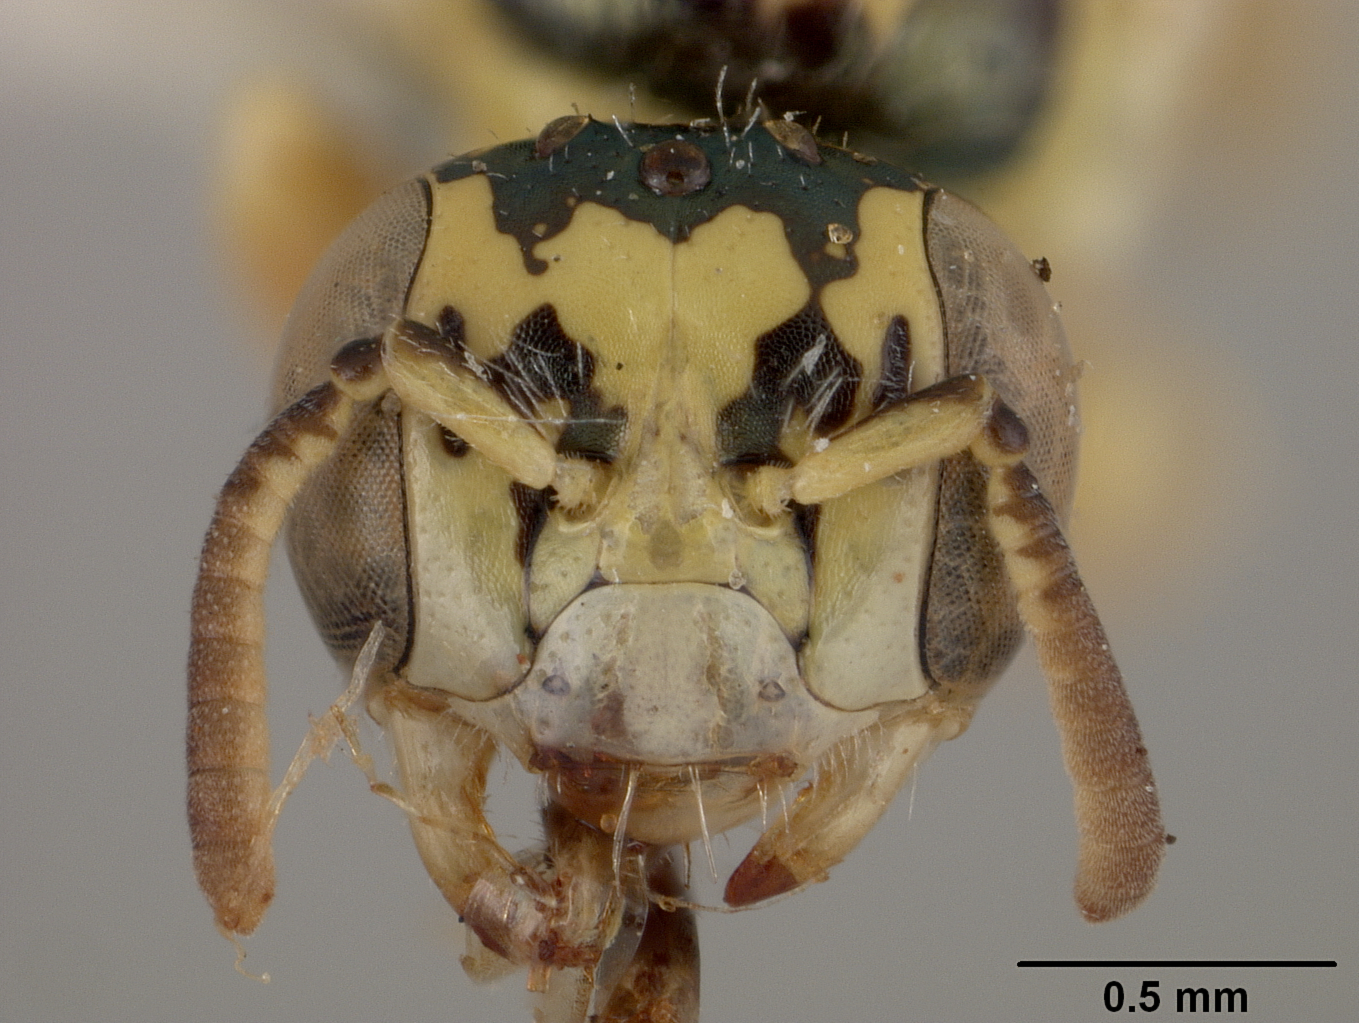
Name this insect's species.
Perdita triangulifera
